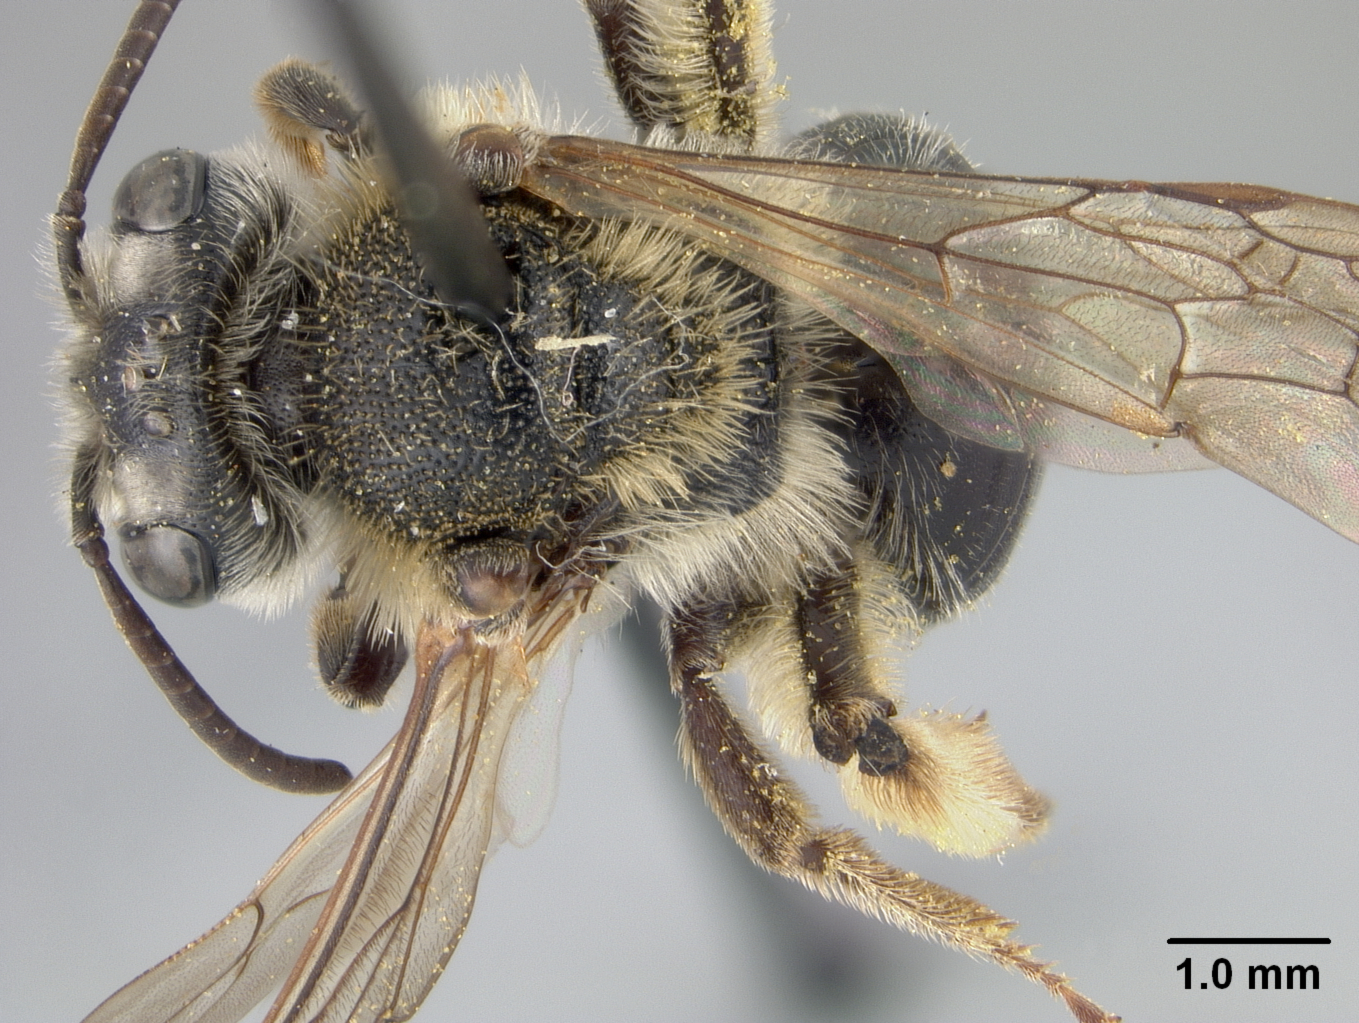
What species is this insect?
Andrena pyracanthae
